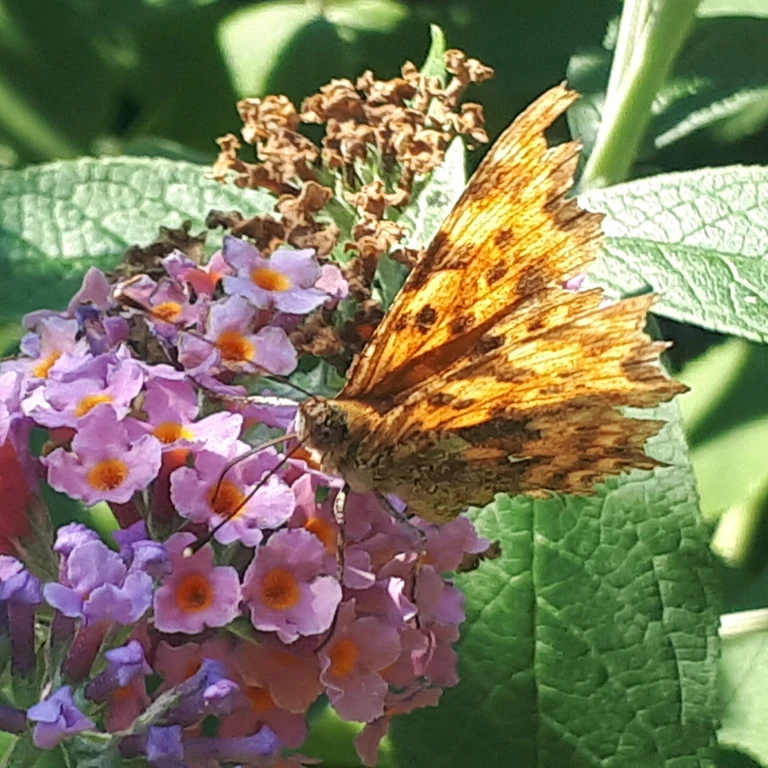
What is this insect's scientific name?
Polygonia c-album
